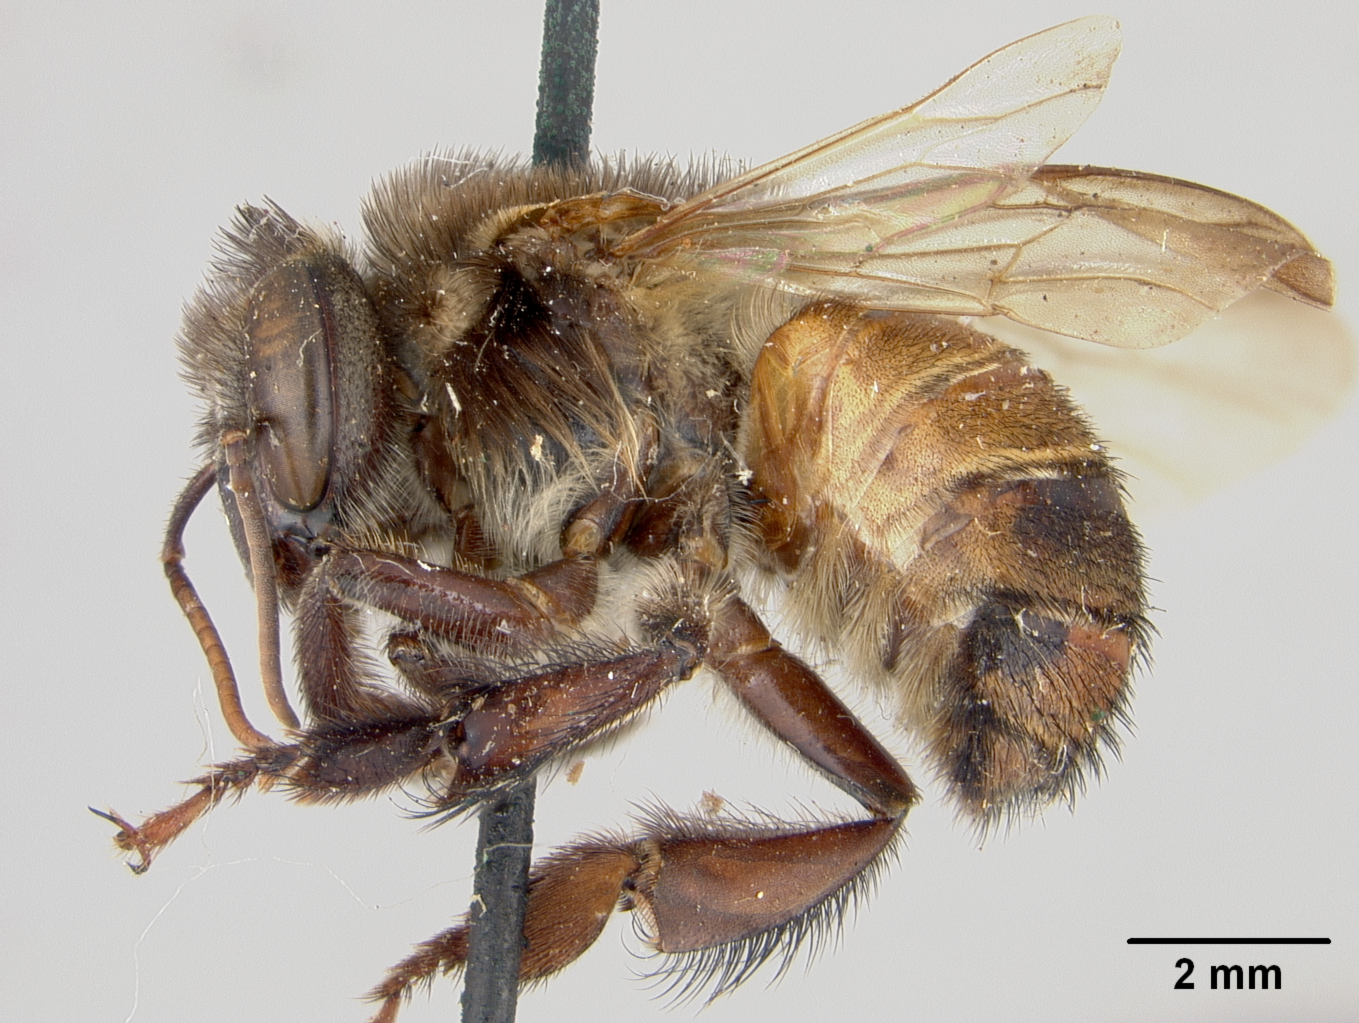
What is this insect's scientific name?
Melipona fasciata
